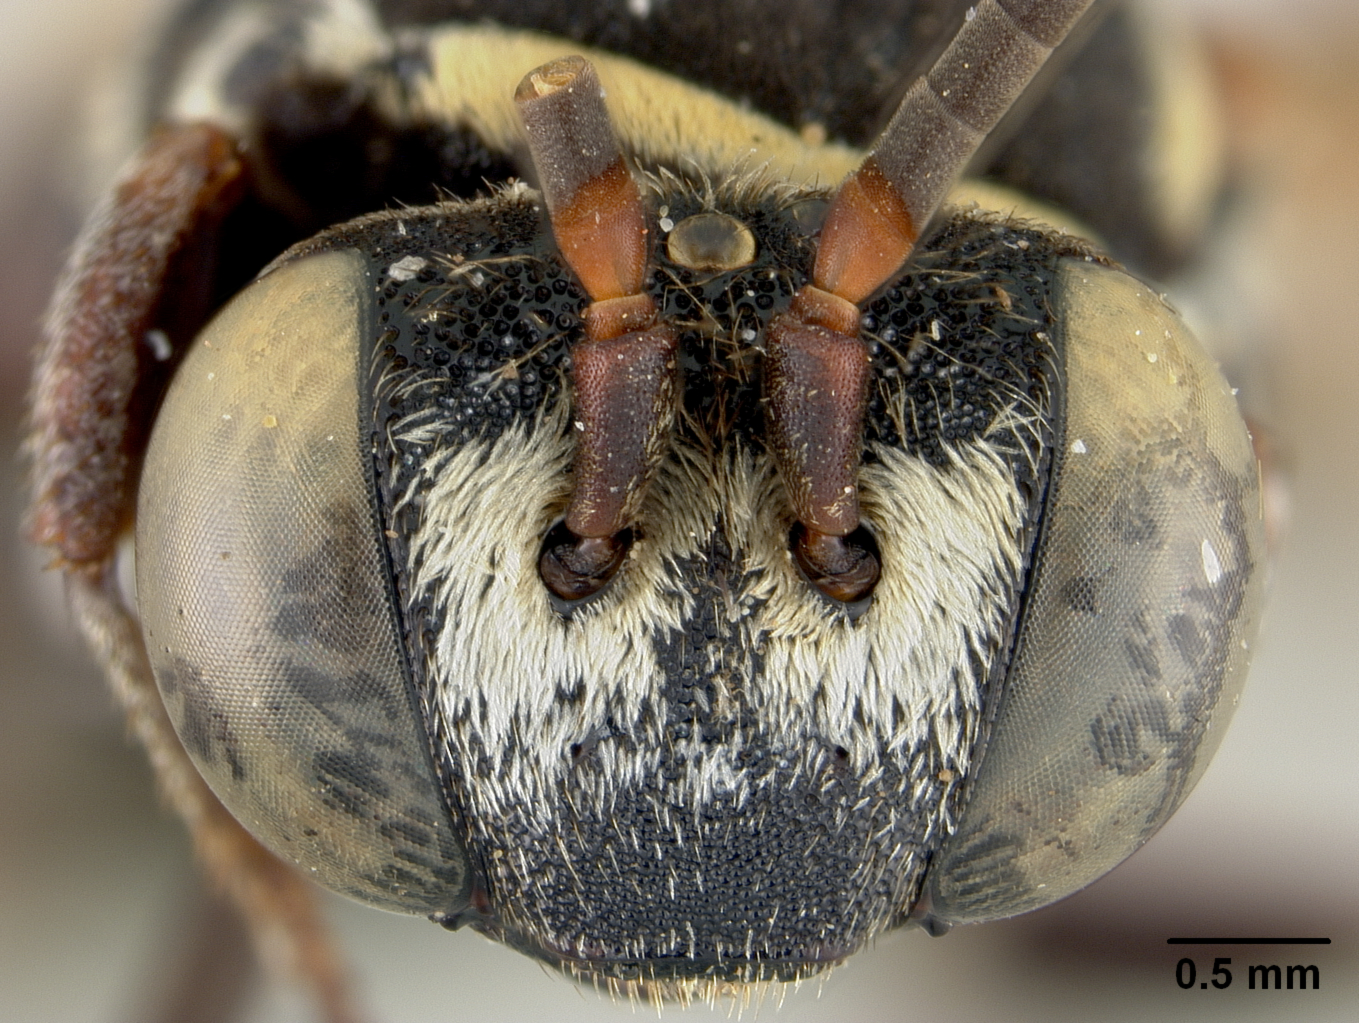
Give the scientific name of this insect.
Triepeolus bilunatus
